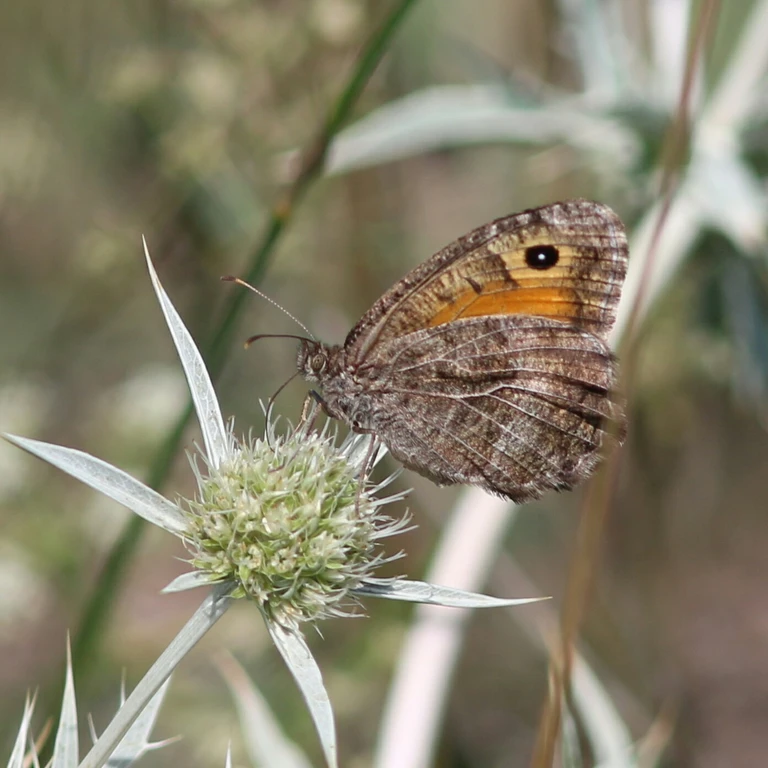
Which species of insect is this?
Arethusana arethusa
